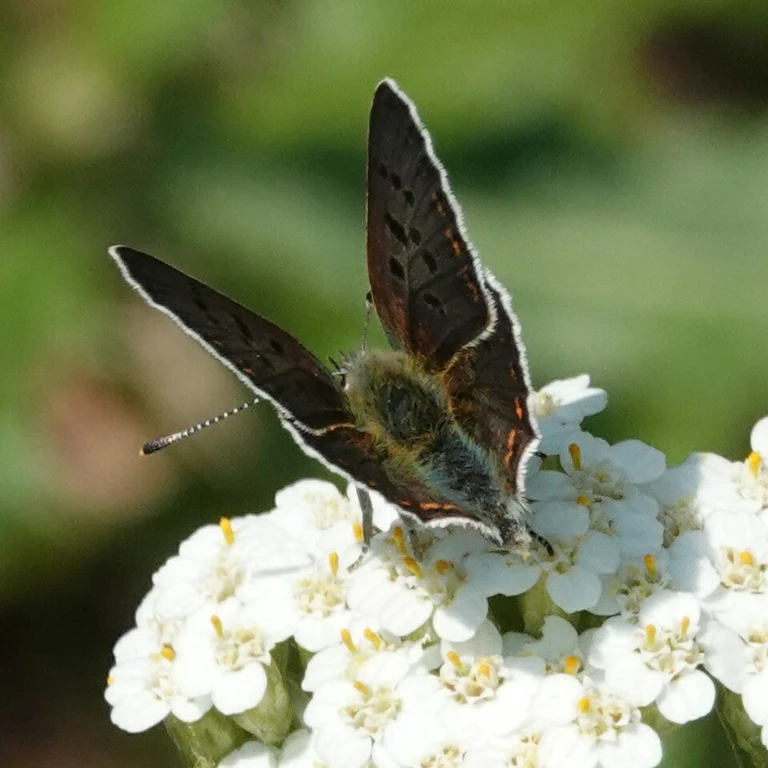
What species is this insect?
Lycaena tityrus (also Loweia tityrus)
